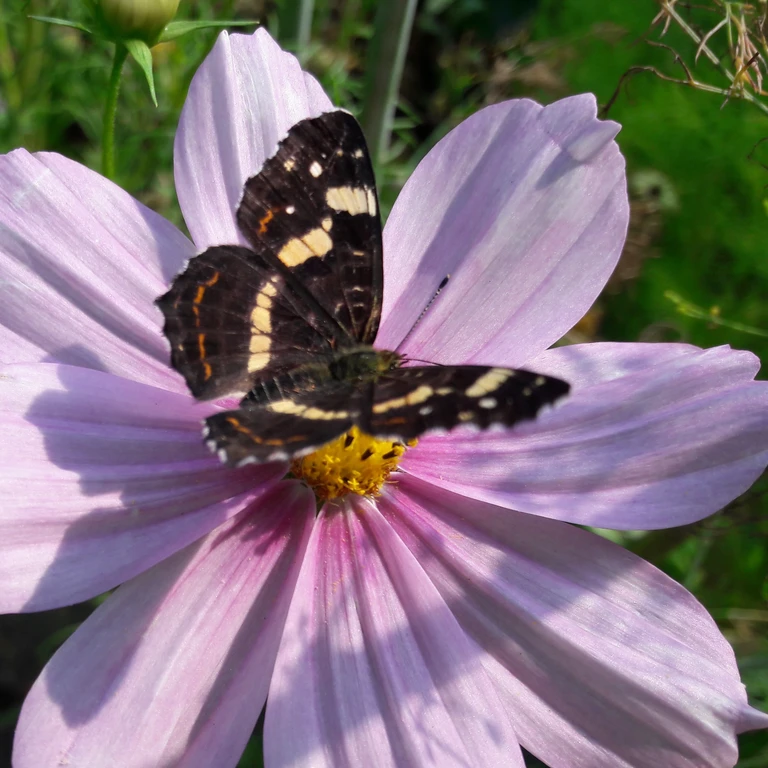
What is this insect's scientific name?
Araschnia levana
